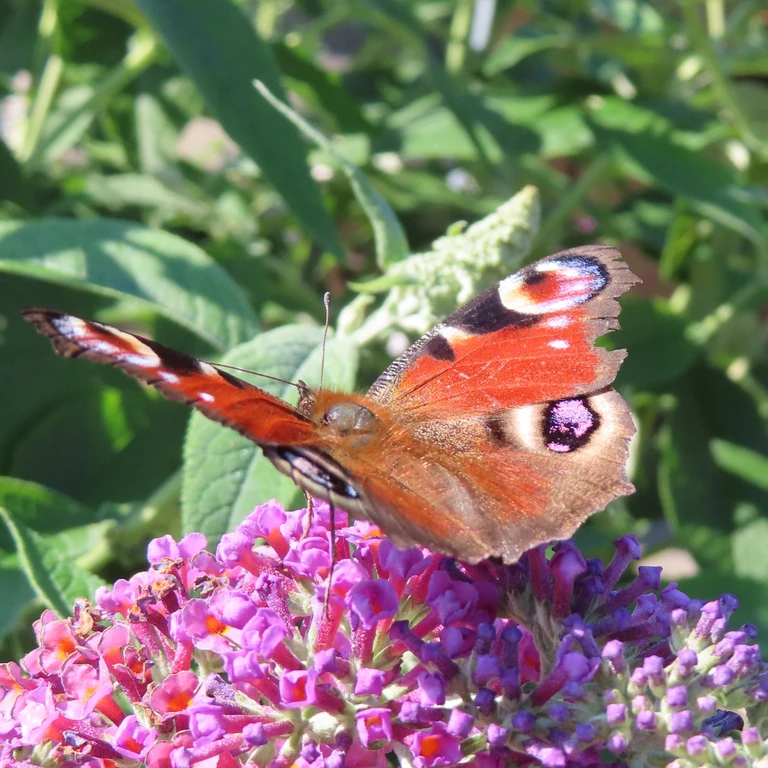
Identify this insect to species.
Aglais io
